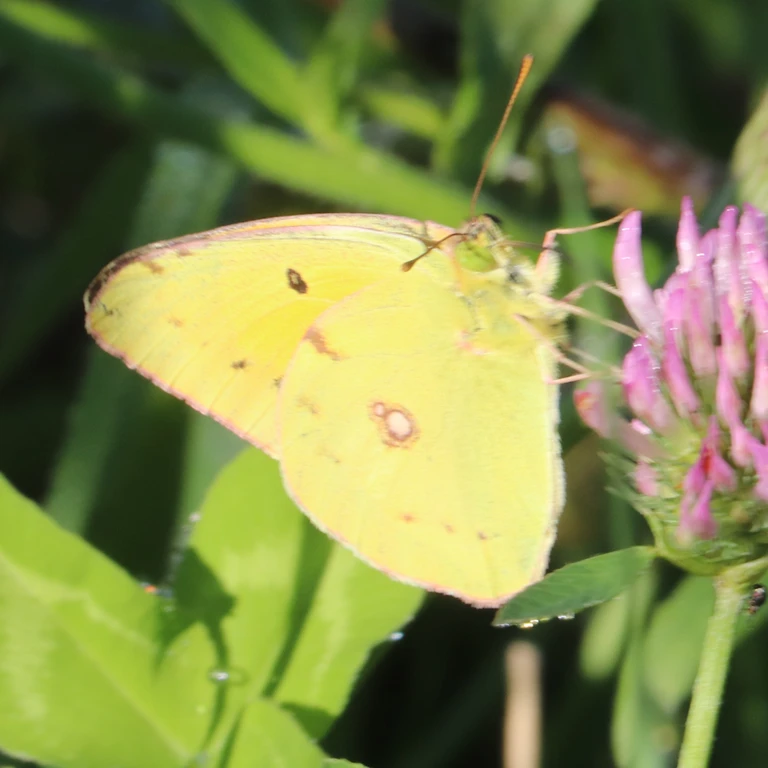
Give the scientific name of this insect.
Colias croceus
